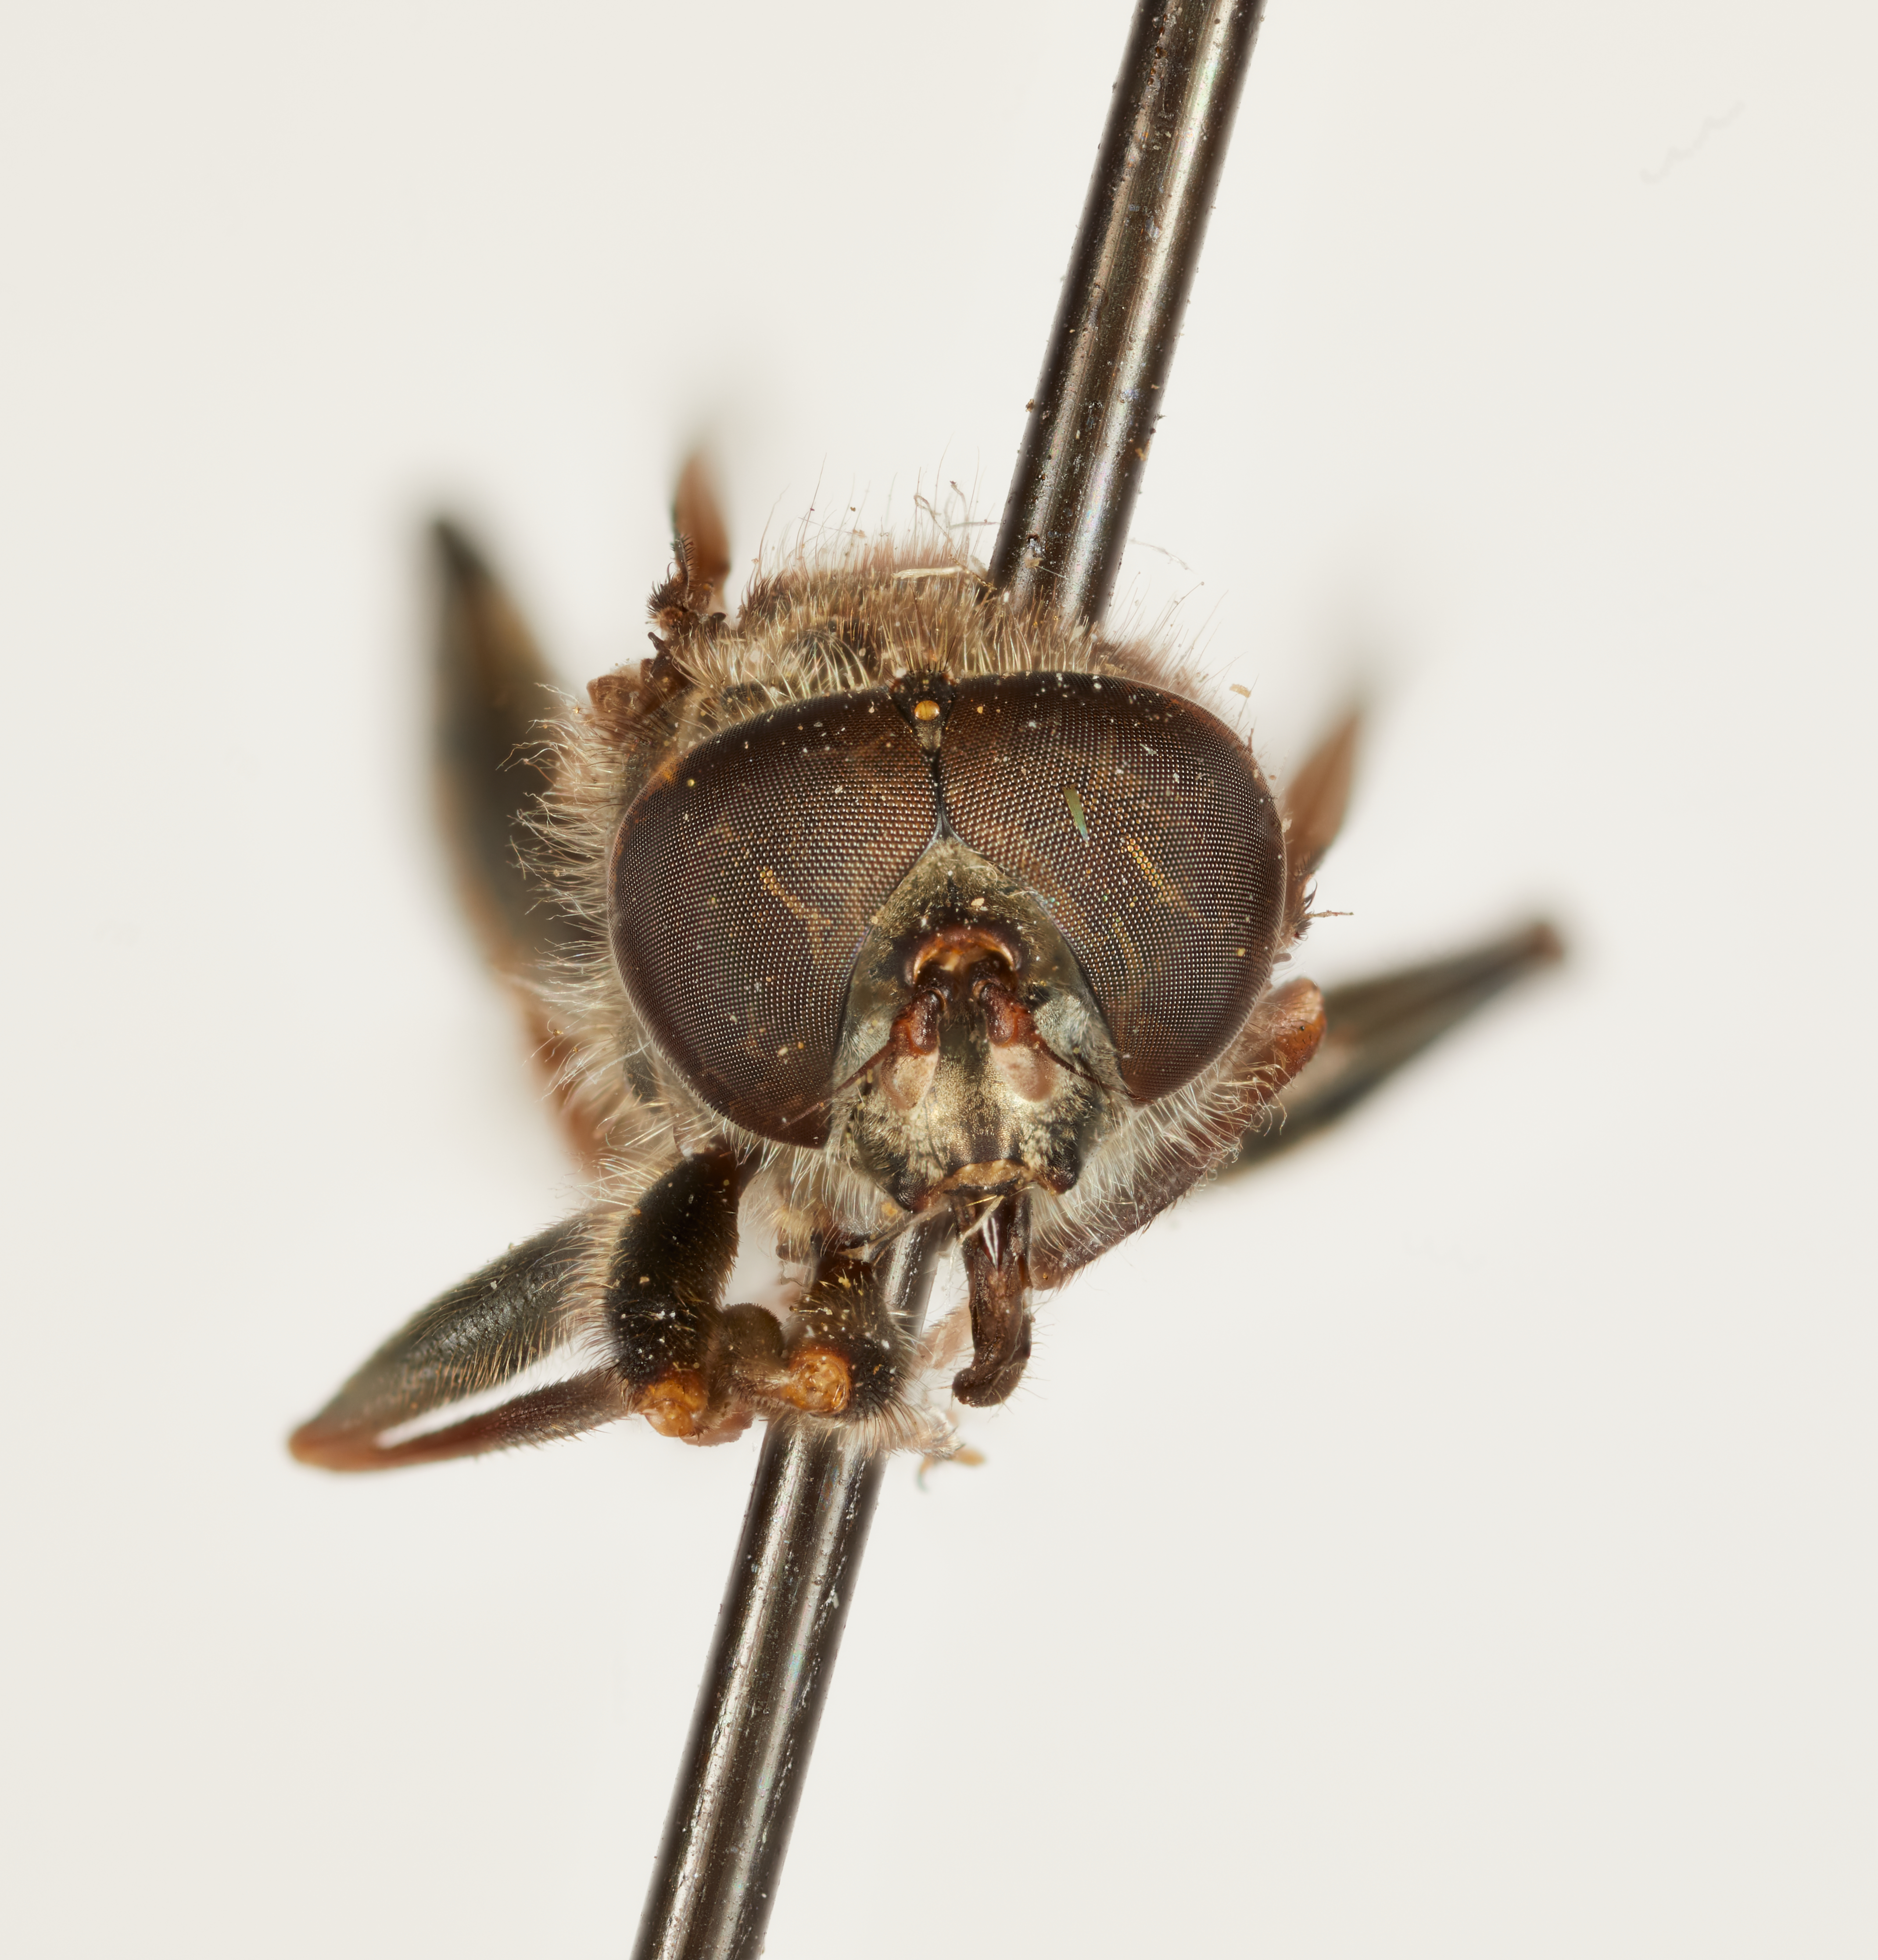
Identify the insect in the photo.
Xylotomima nemorum
